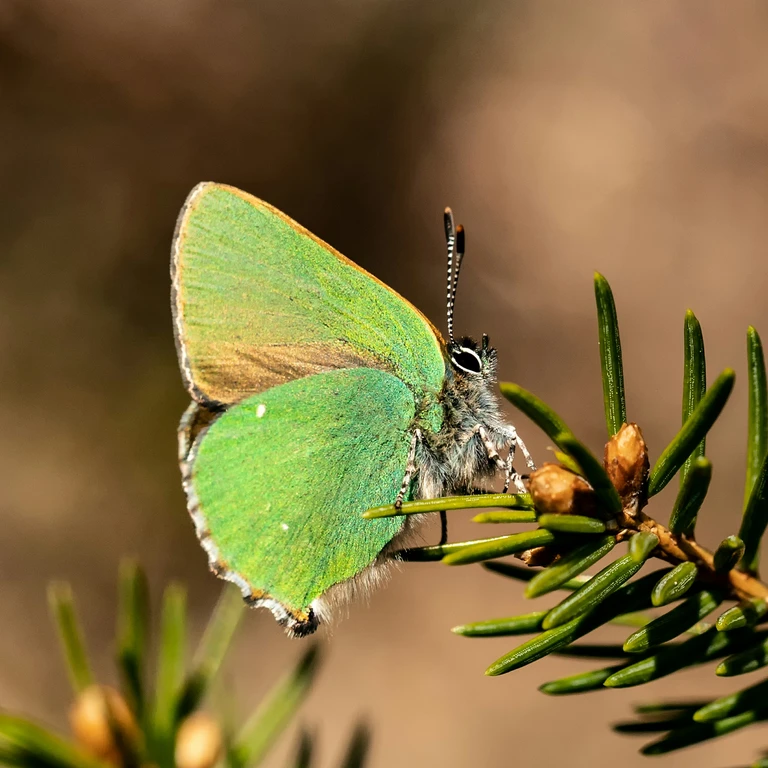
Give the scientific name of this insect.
Callophrys rubi
